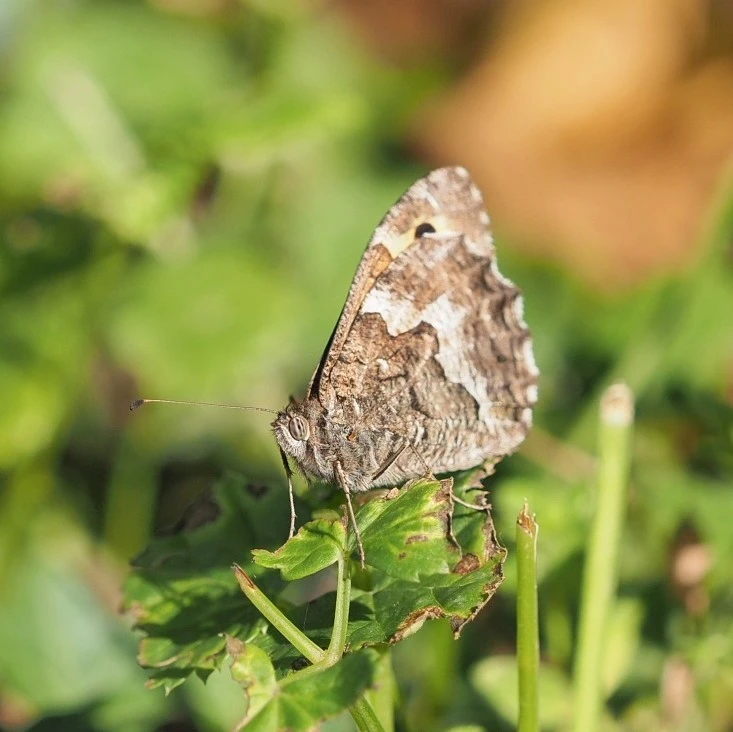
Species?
Hipparchia semele
